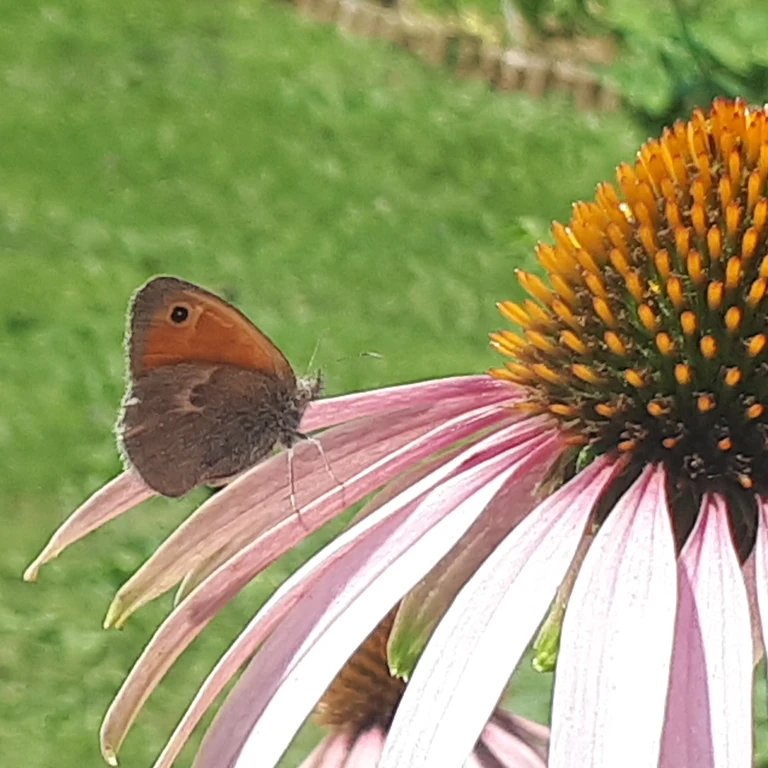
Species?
Coenonympha pamphilus
